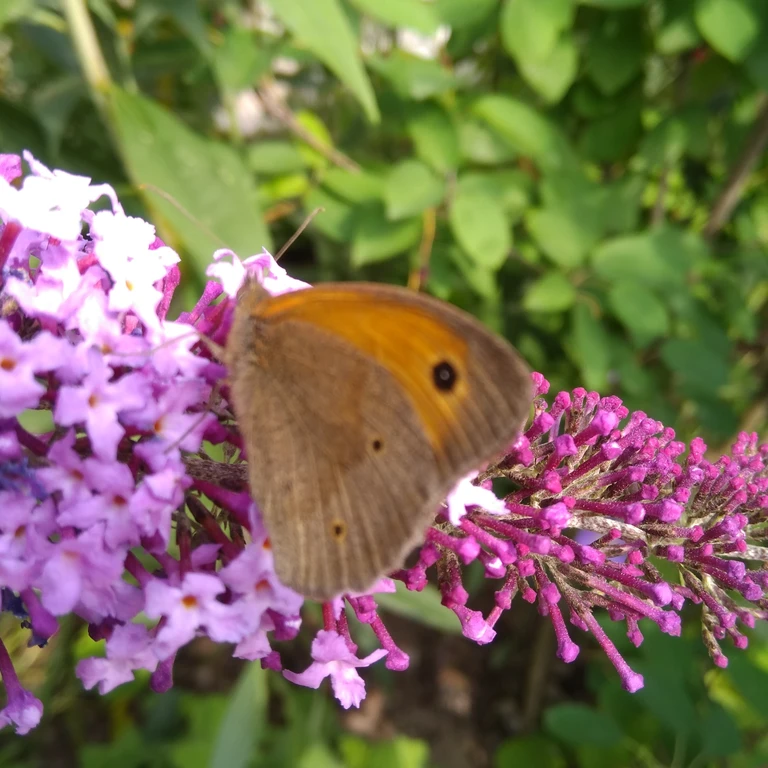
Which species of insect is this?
Maniola jurtina
